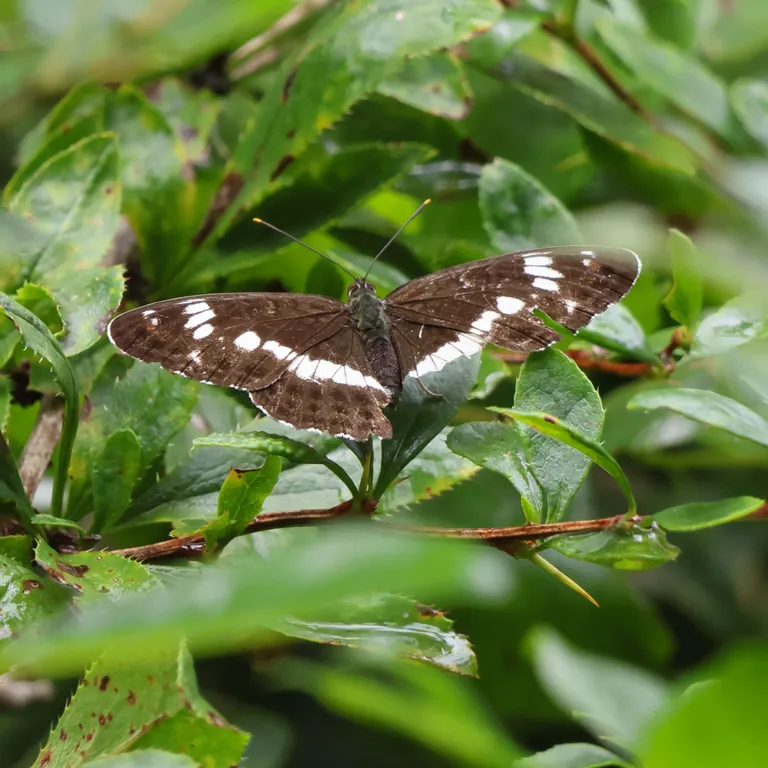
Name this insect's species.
Limenitis camilla (also Ladoga camilla)
